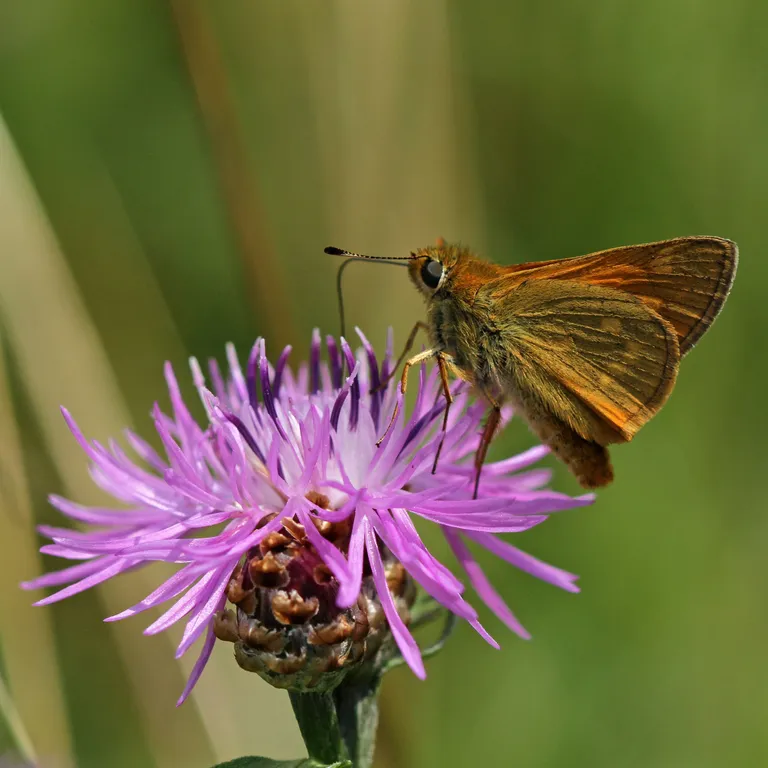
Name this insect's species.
Ochlodes sylvanus (also Ochlodes venata)
